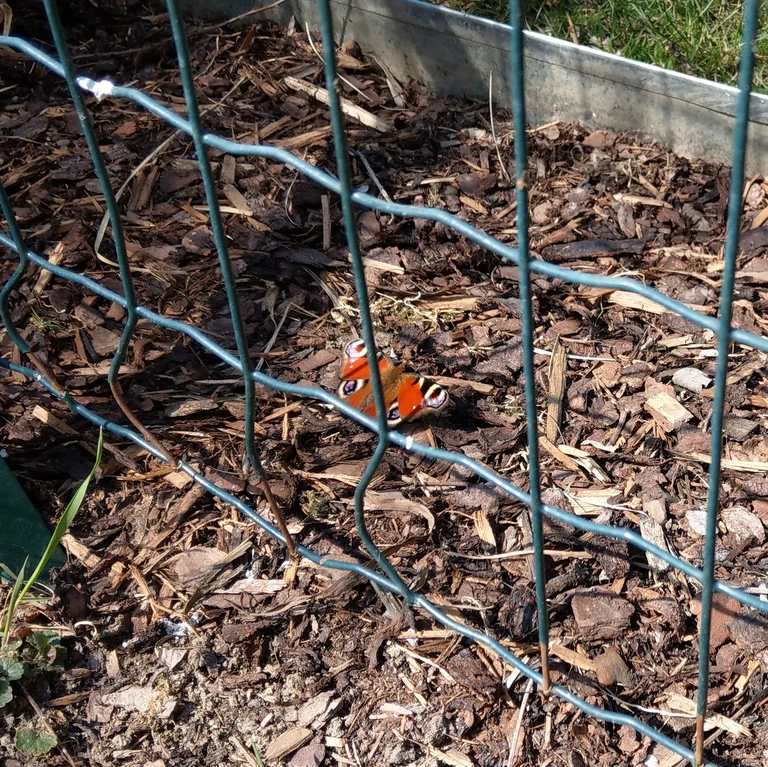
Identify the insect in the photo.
Aglais io
